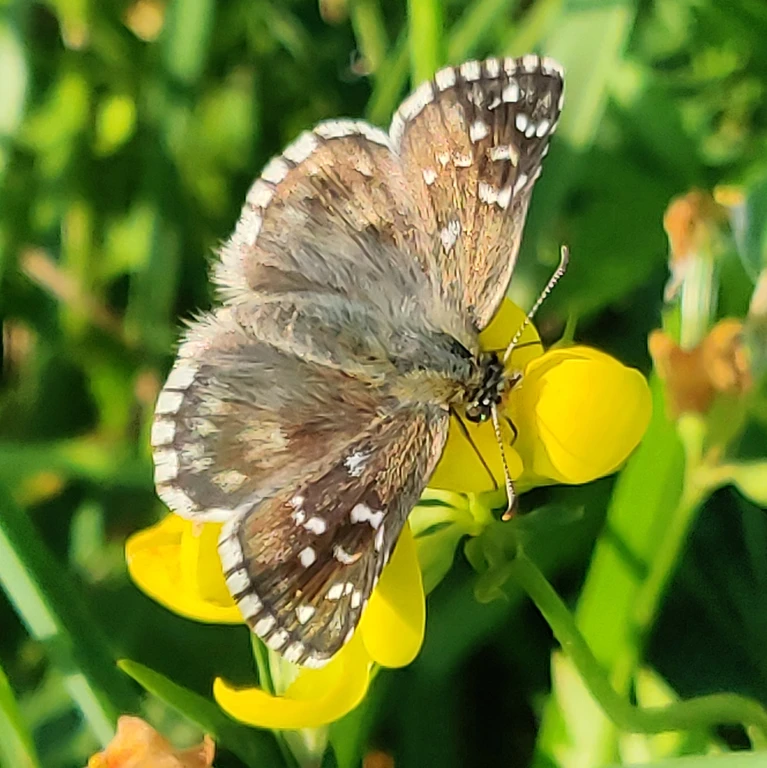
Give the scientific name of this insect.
Pyrgus armoricanus
